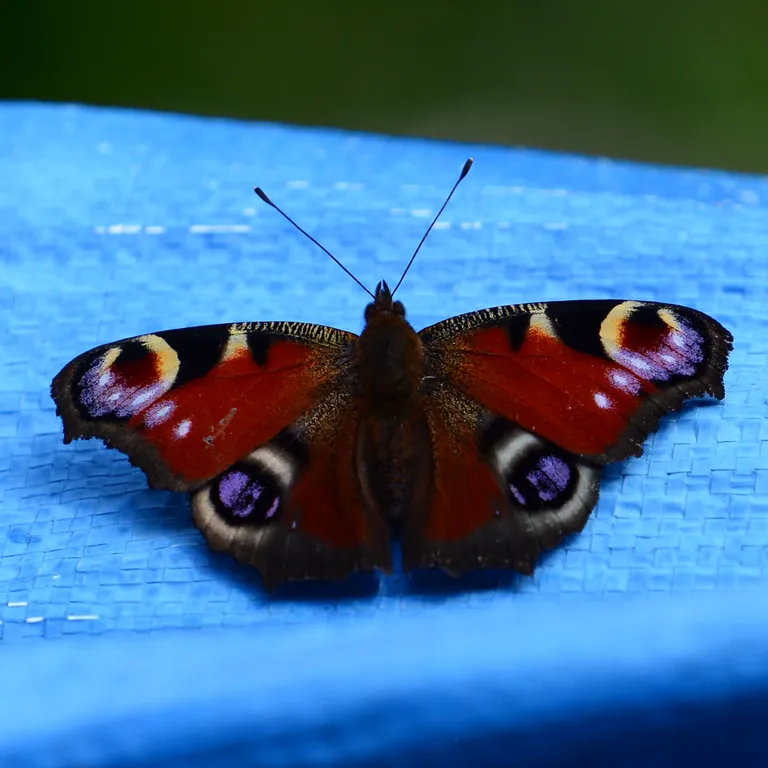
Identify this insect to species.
Aglais io
